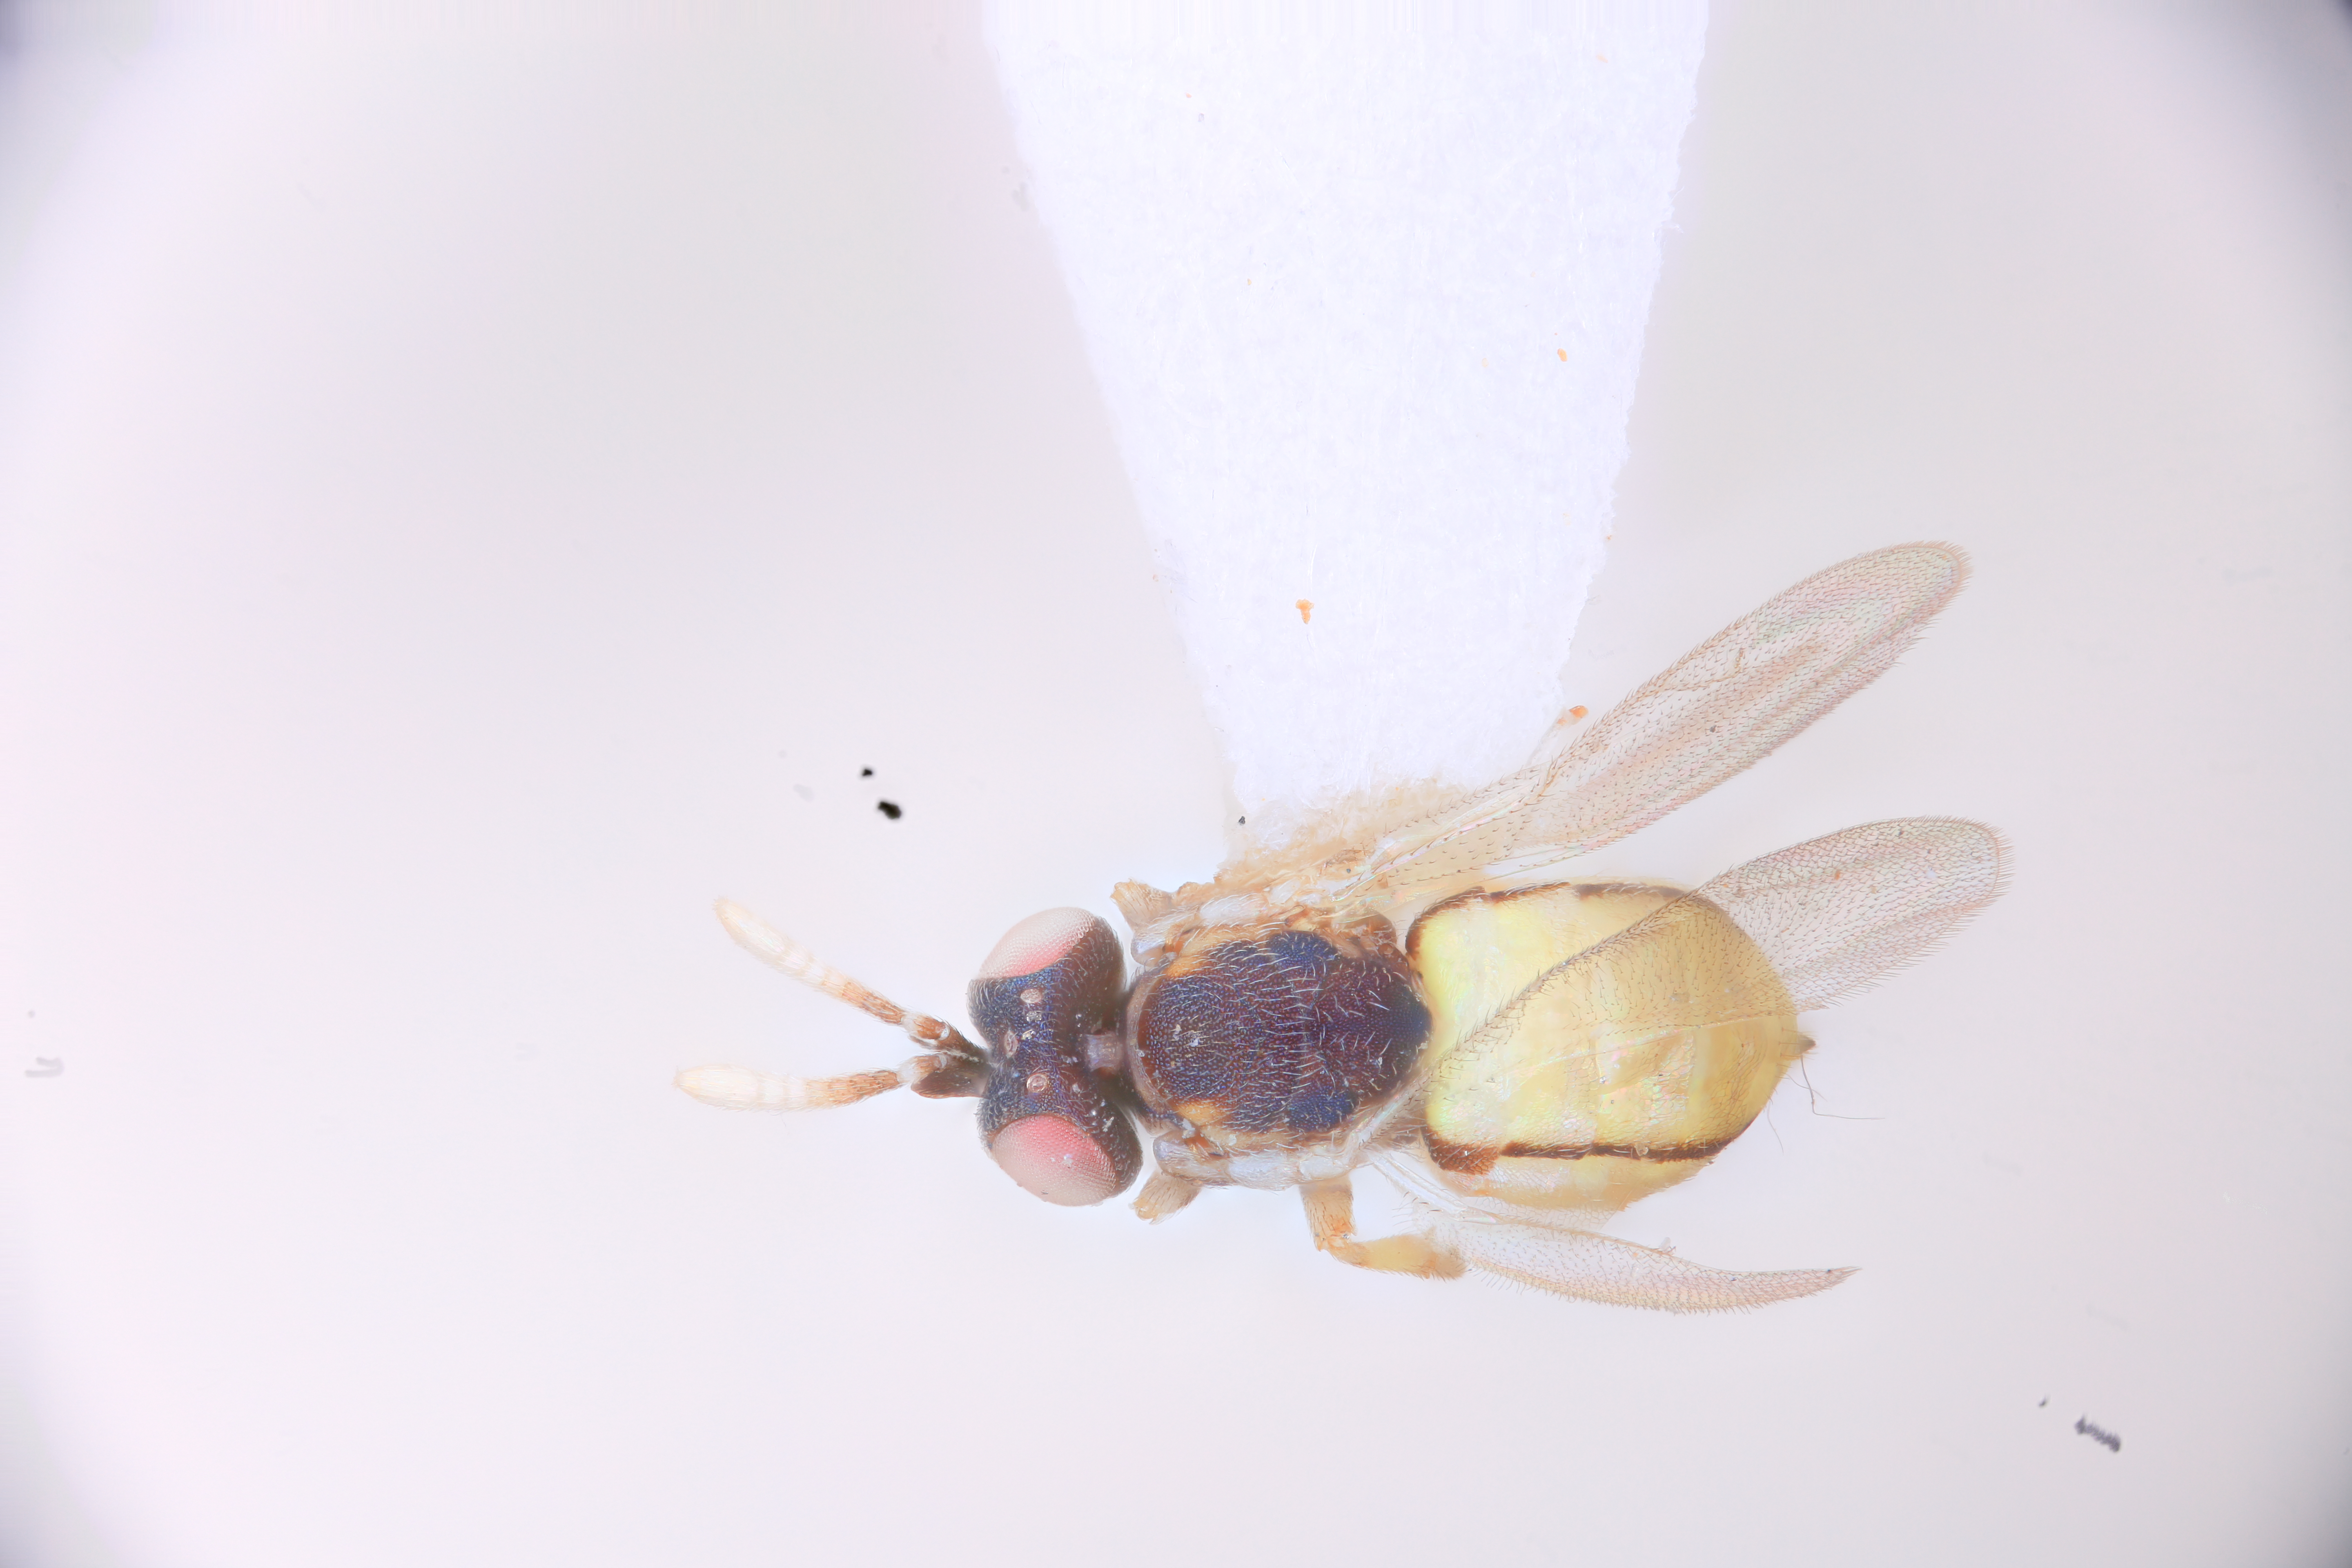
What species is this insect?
Tanaostigmodes emarginatus
